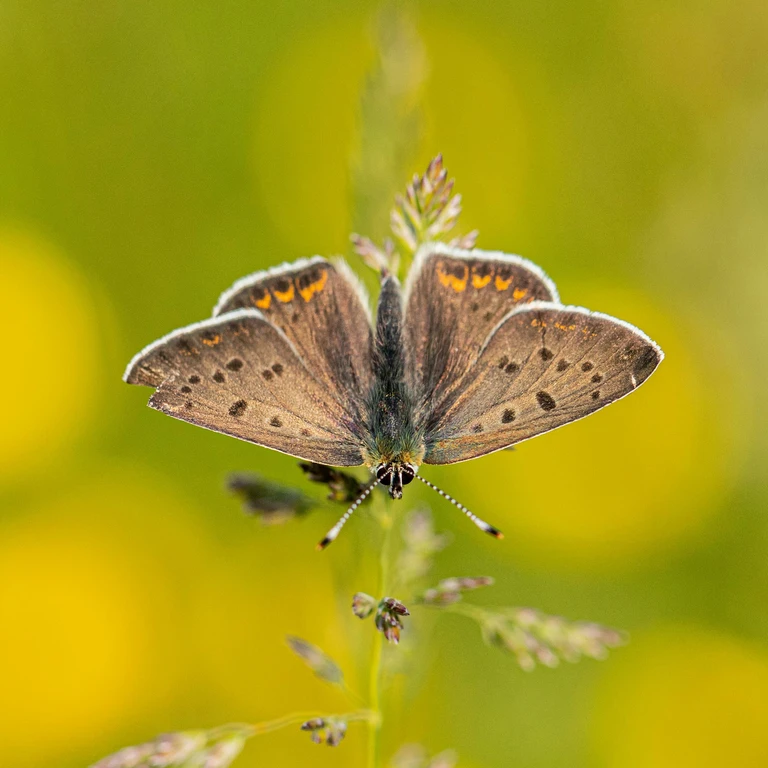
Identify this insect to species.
Lycaena tityrus (also Loweia tityrus)
